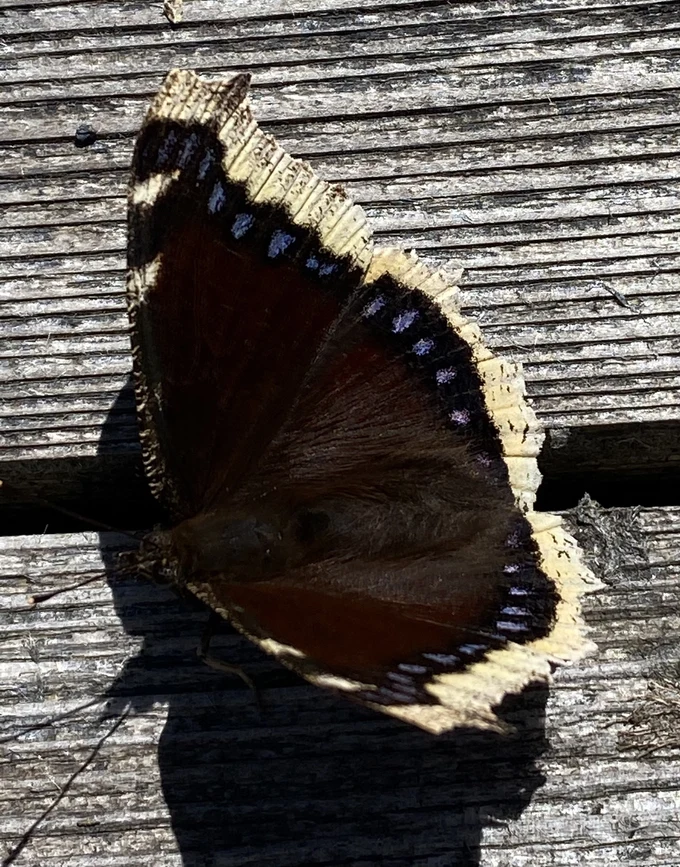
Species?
Nymphalis antiopa
